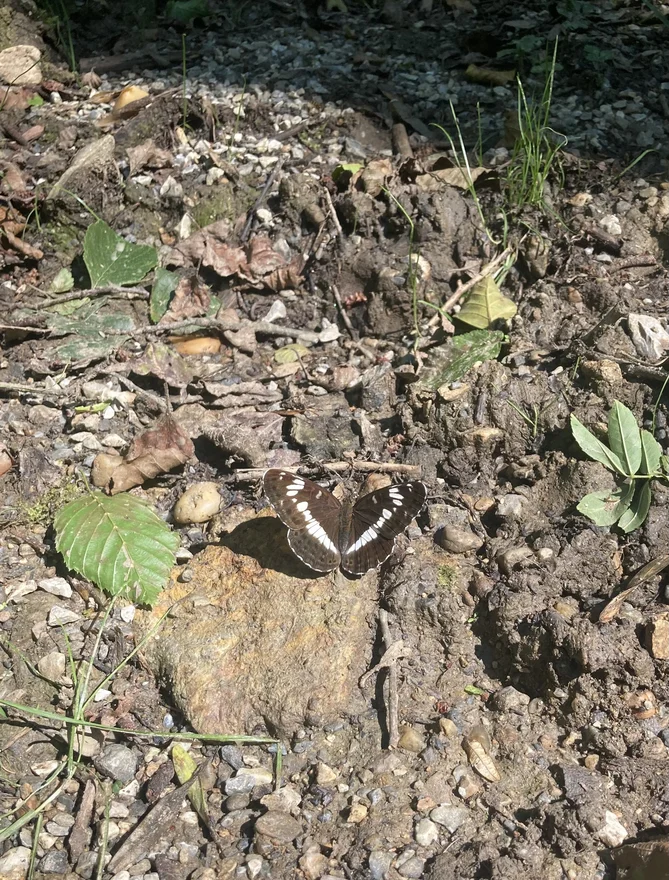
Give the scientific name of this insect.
Limenitis camilla (also Ladoga camilla)
